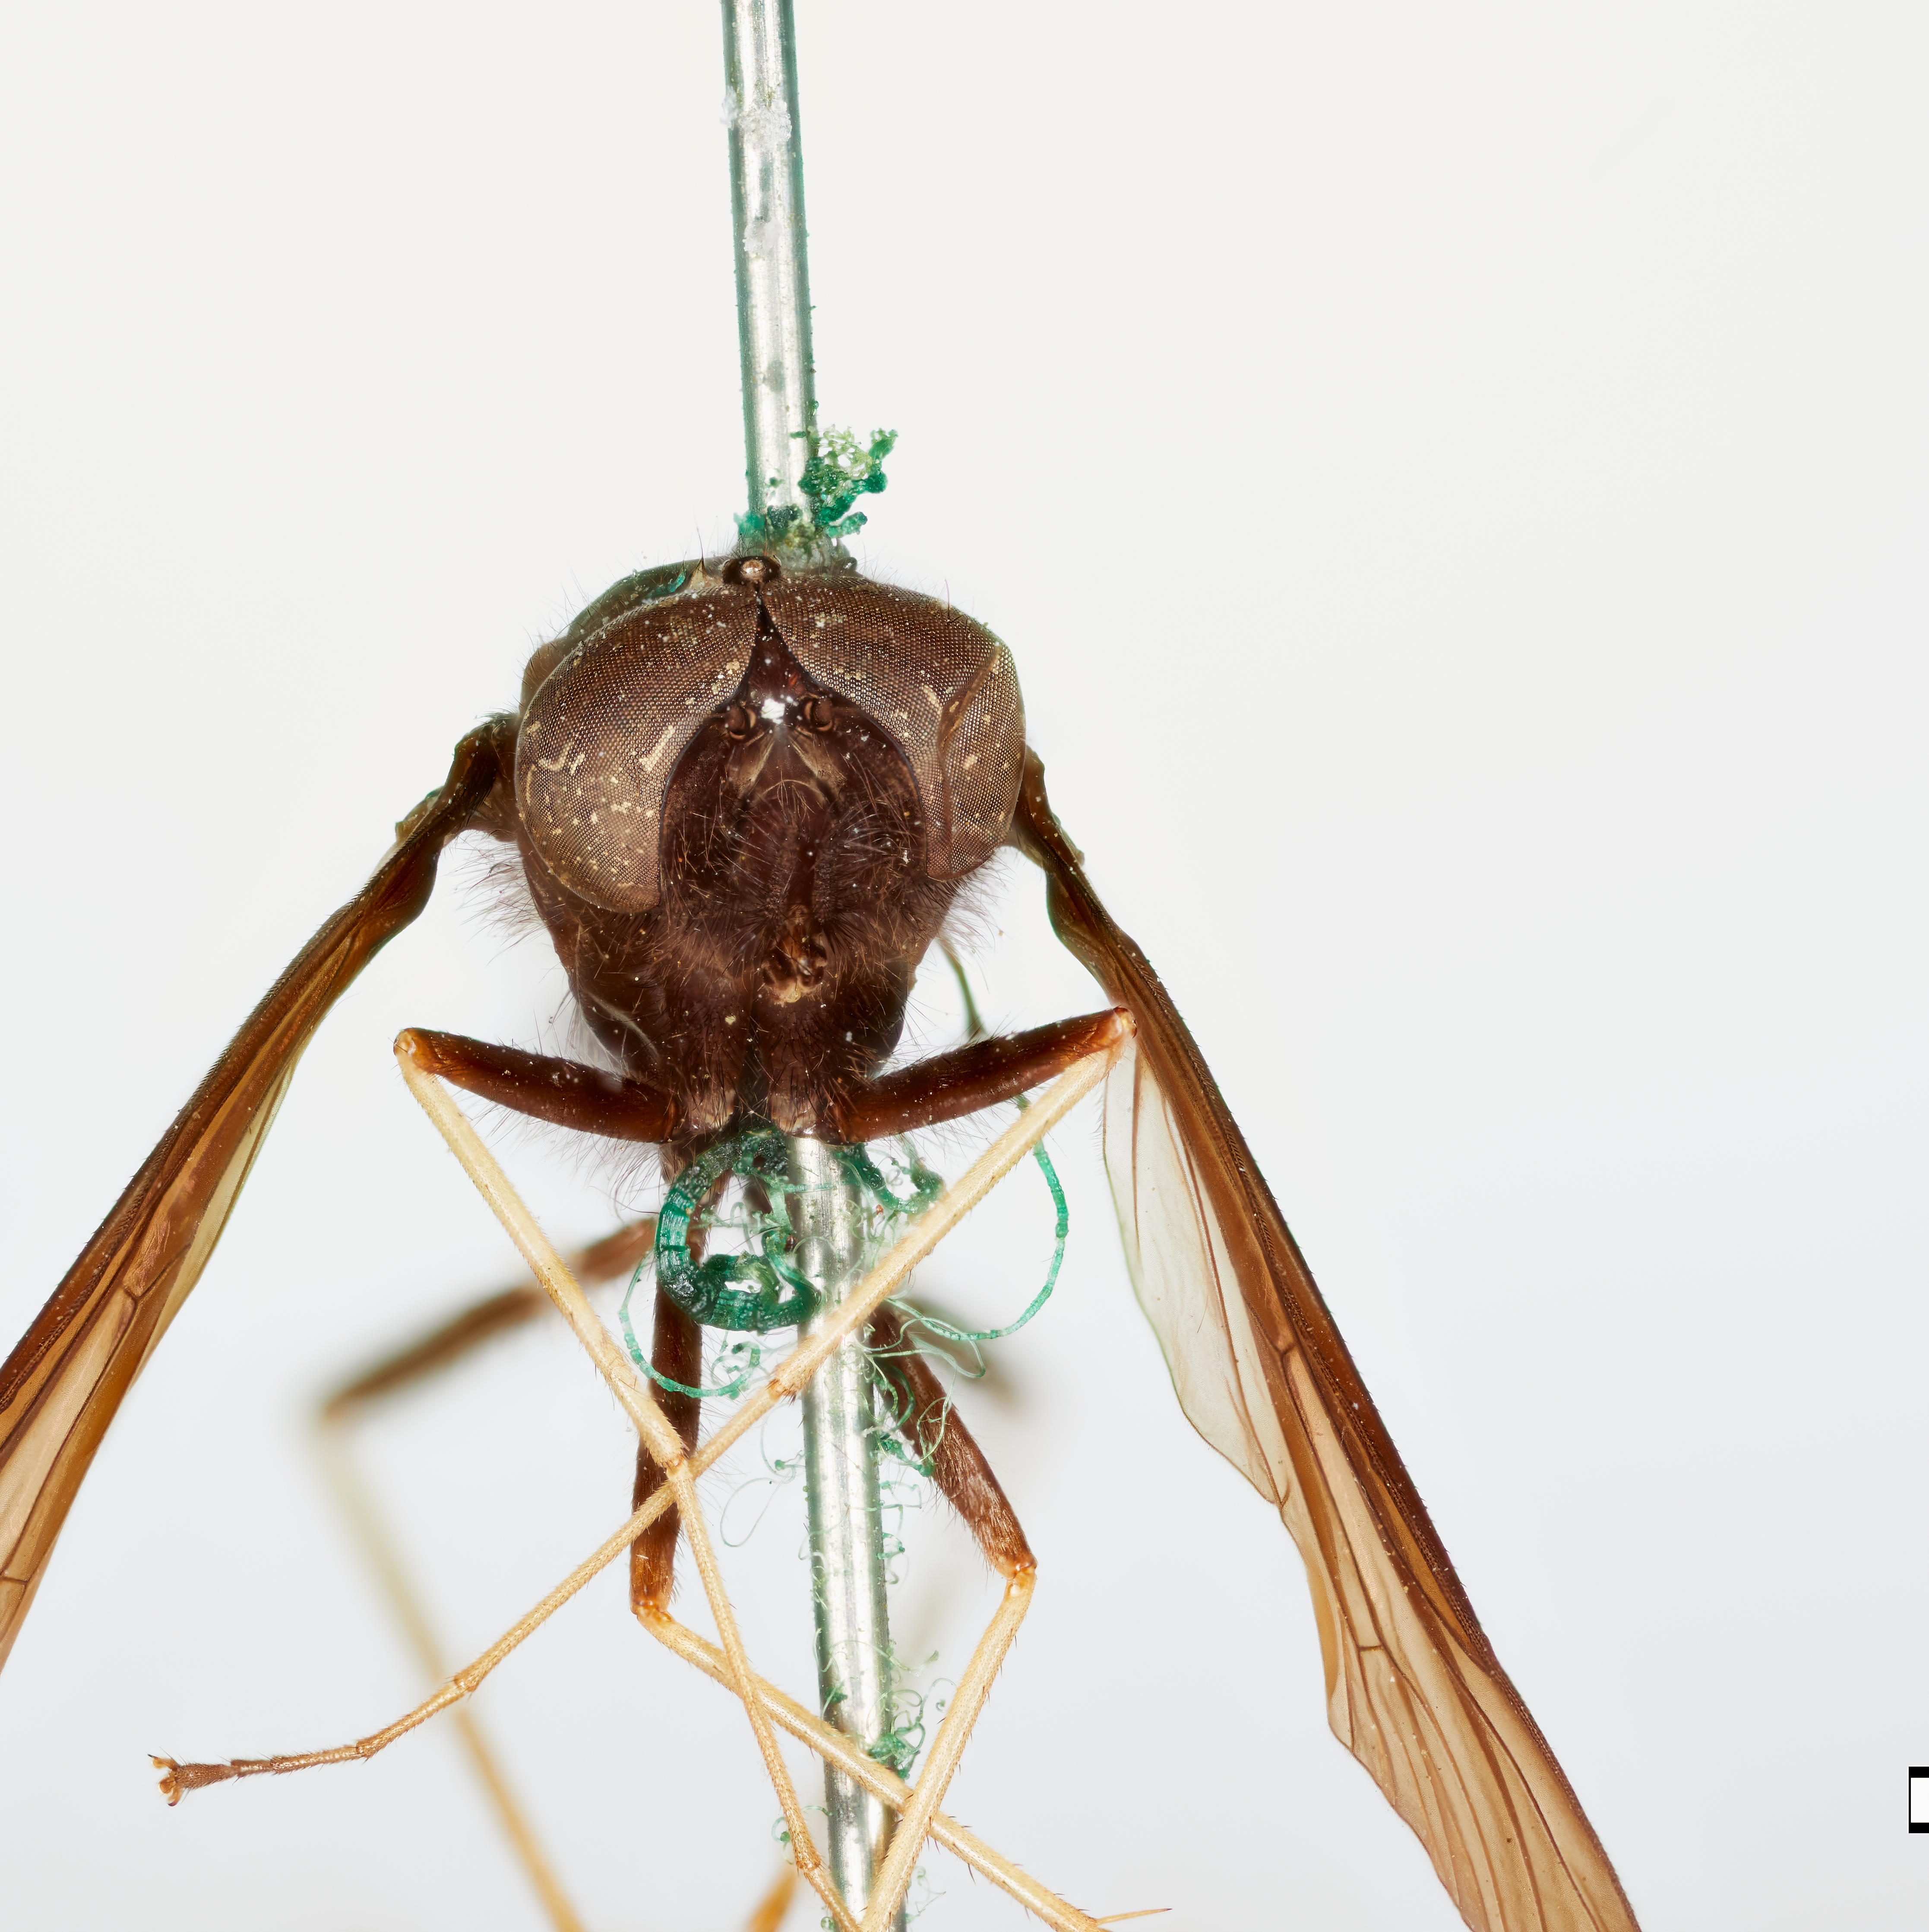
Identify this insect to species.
Chrysopilus connexus
